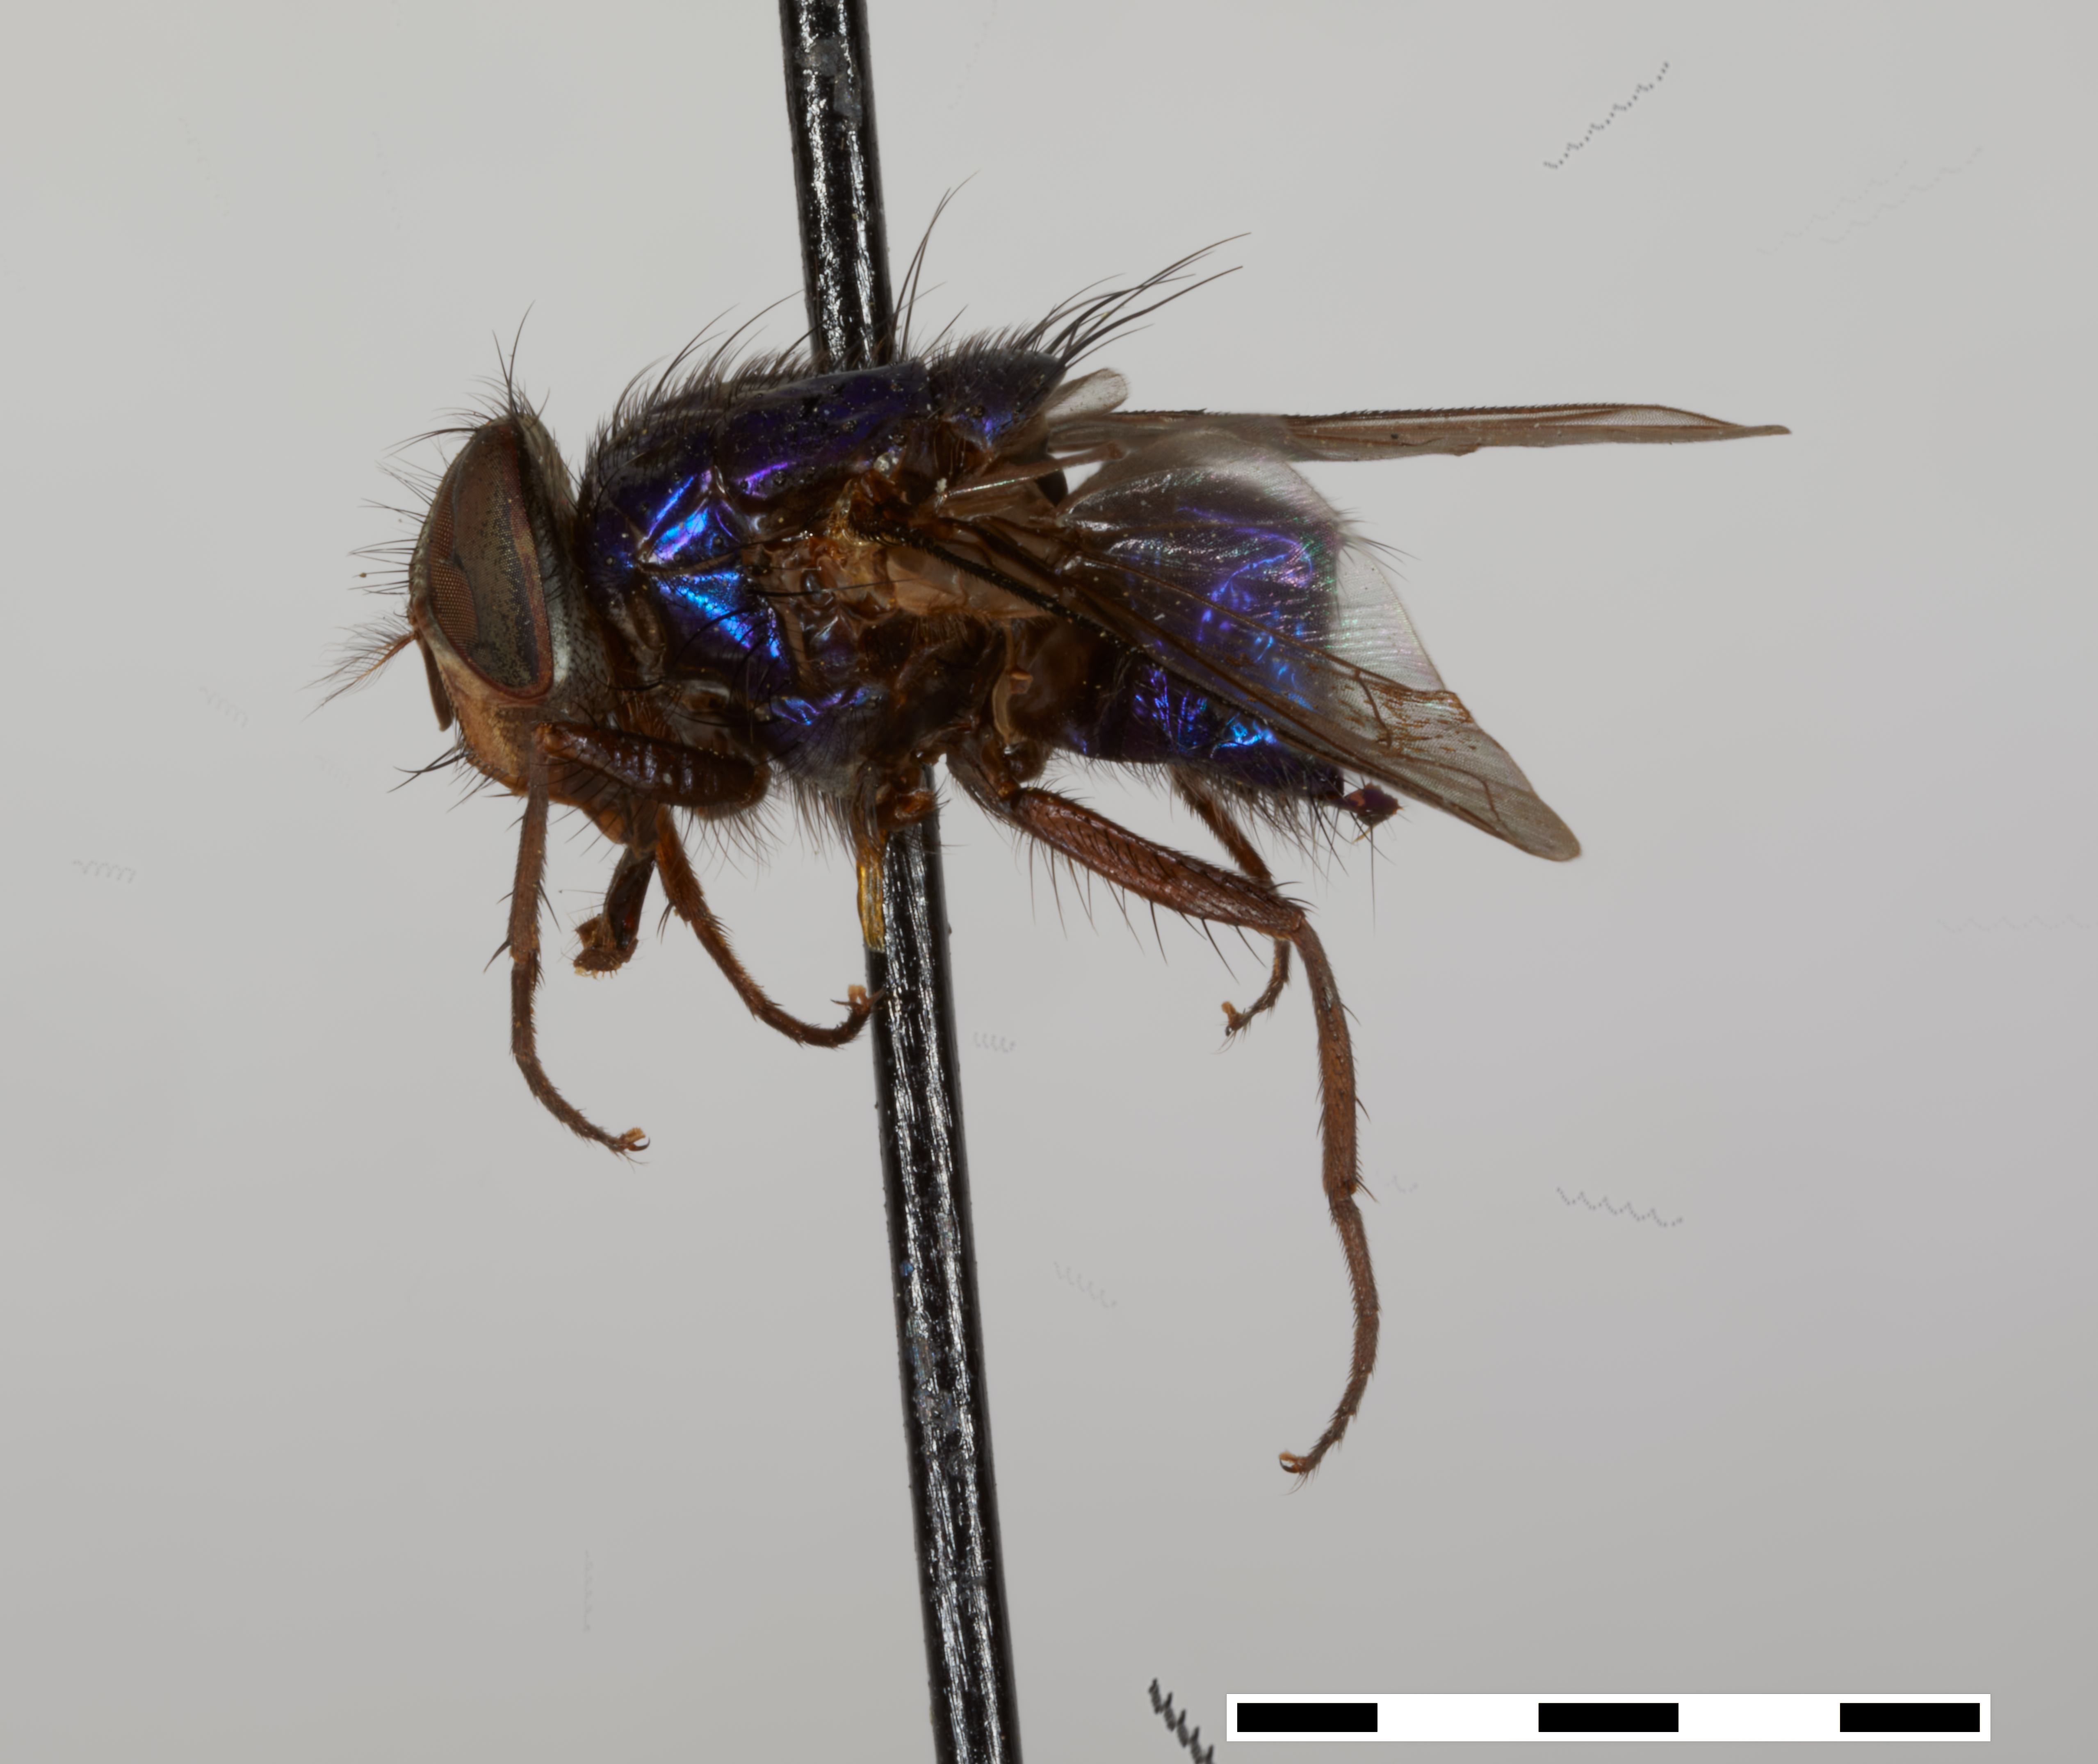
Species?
Phaenicia eximia (also Lucilia primaveris)
